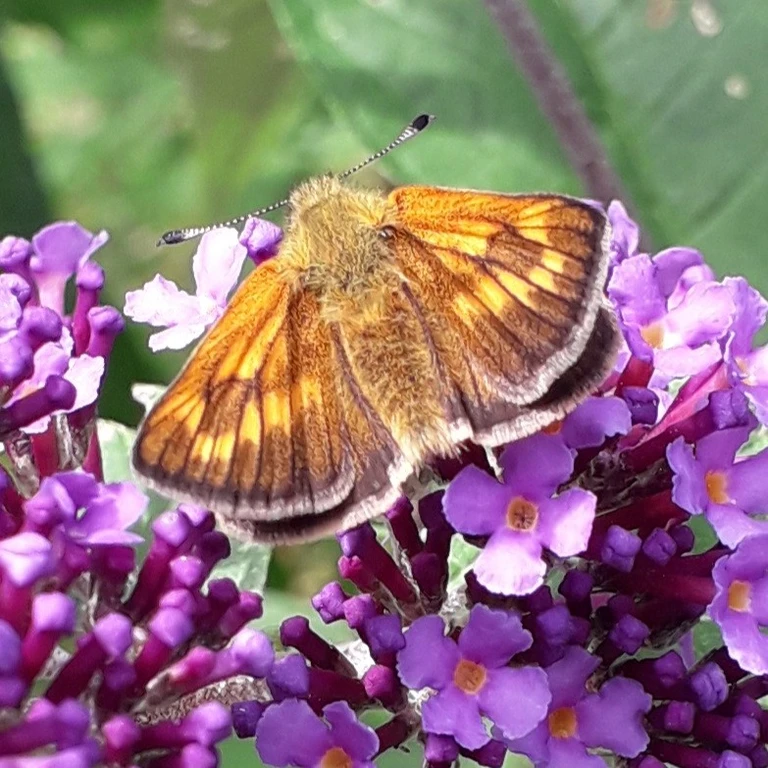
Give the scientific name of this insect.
Ochlodes sylvanus (also Ochlodes venata)
